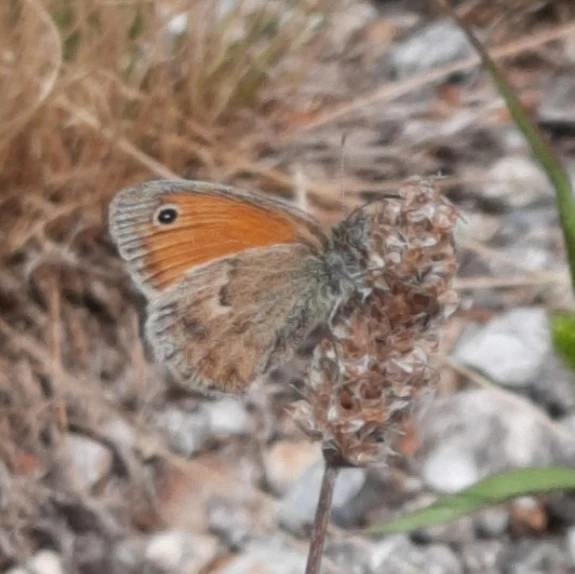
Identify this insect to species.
Coenonympha pamphilus
